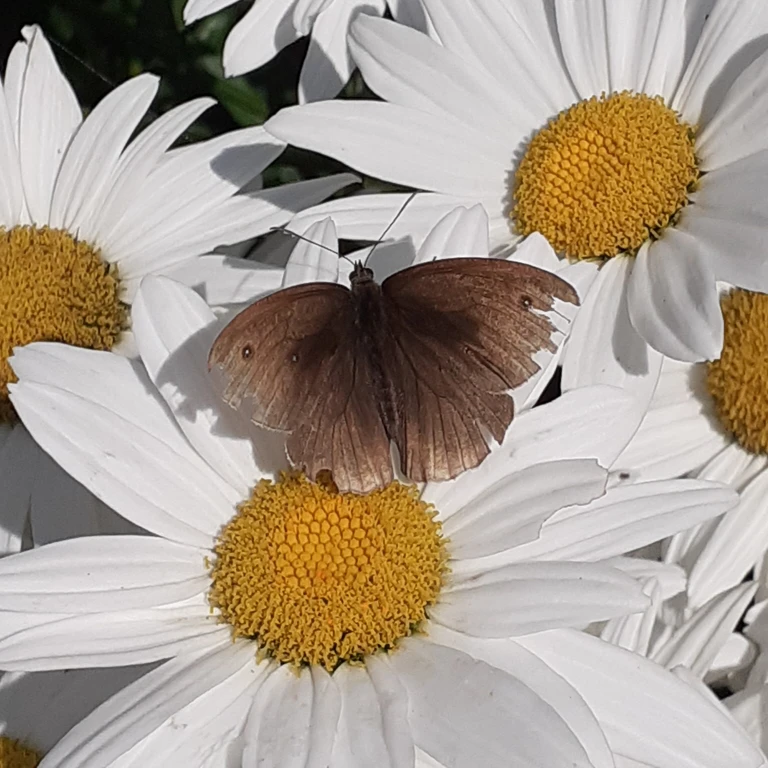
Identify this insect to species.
Maniola jurtina
